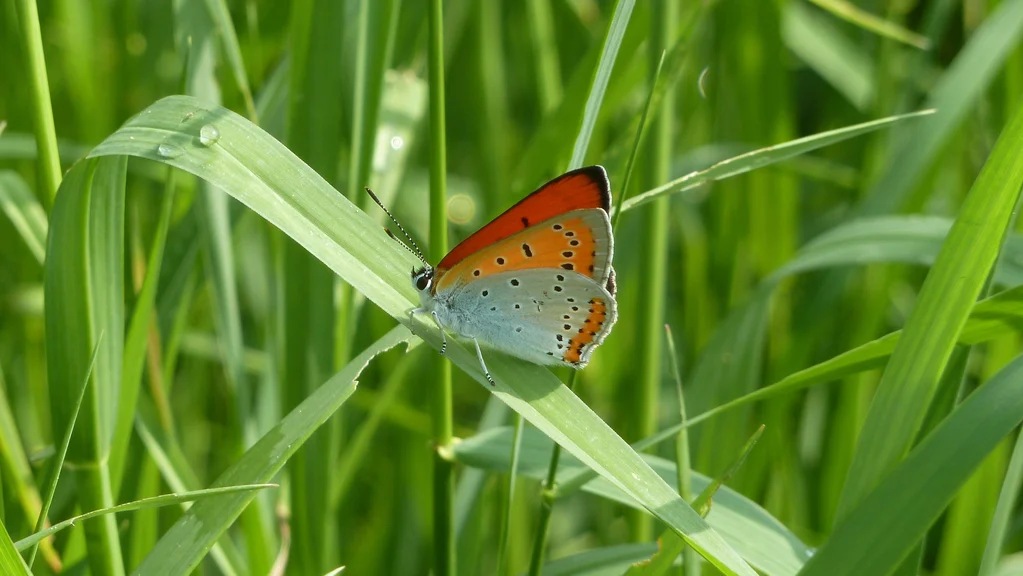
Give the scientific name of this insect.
Lycaena dispar
